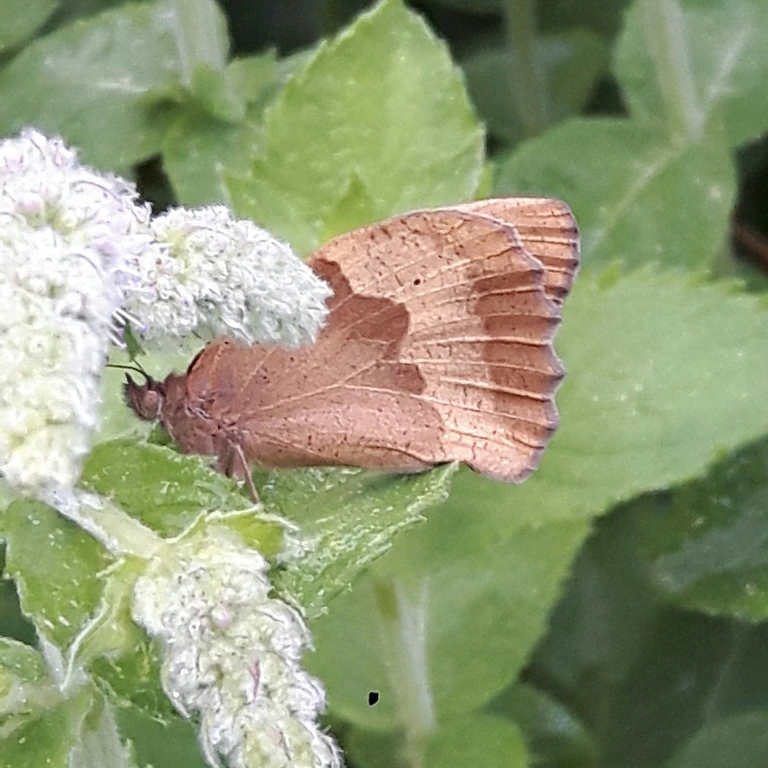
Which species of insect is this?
Maniola jurtina
